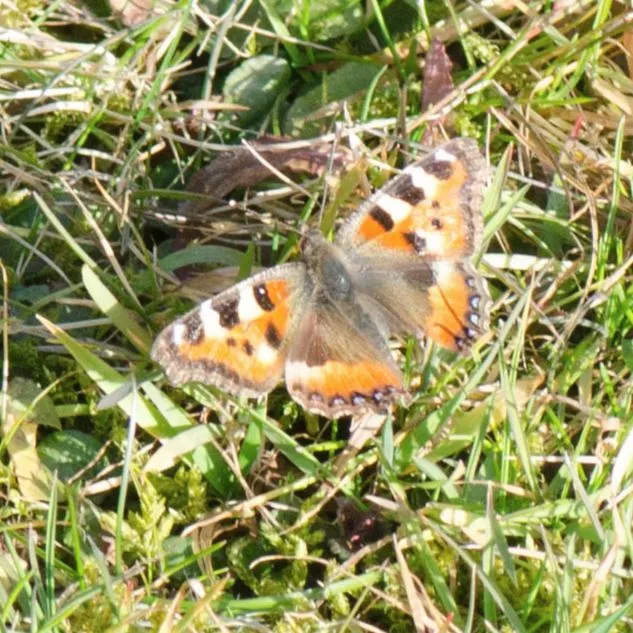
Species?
Aglais urticae
